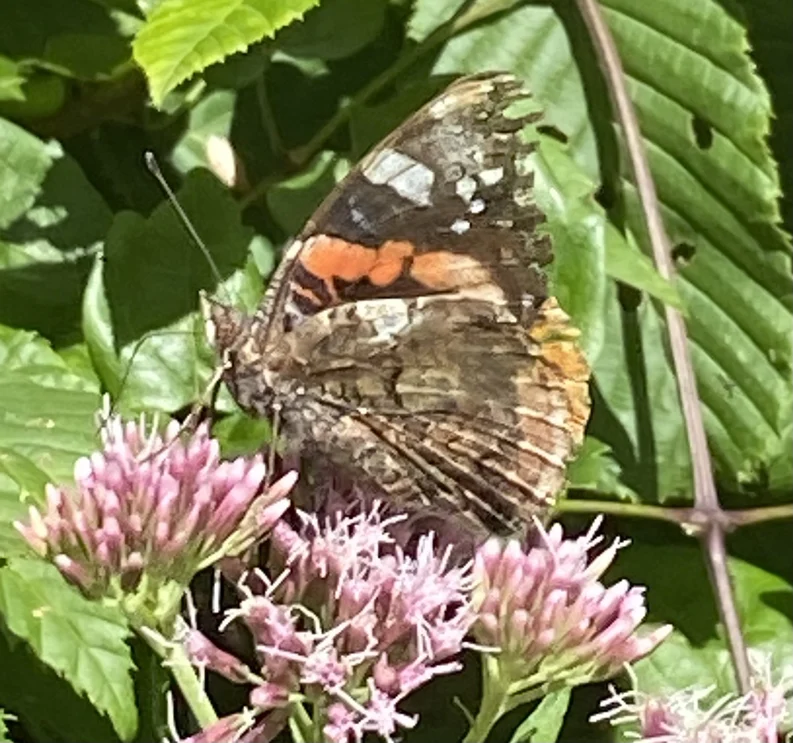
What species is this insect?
Vanessa atalanta
